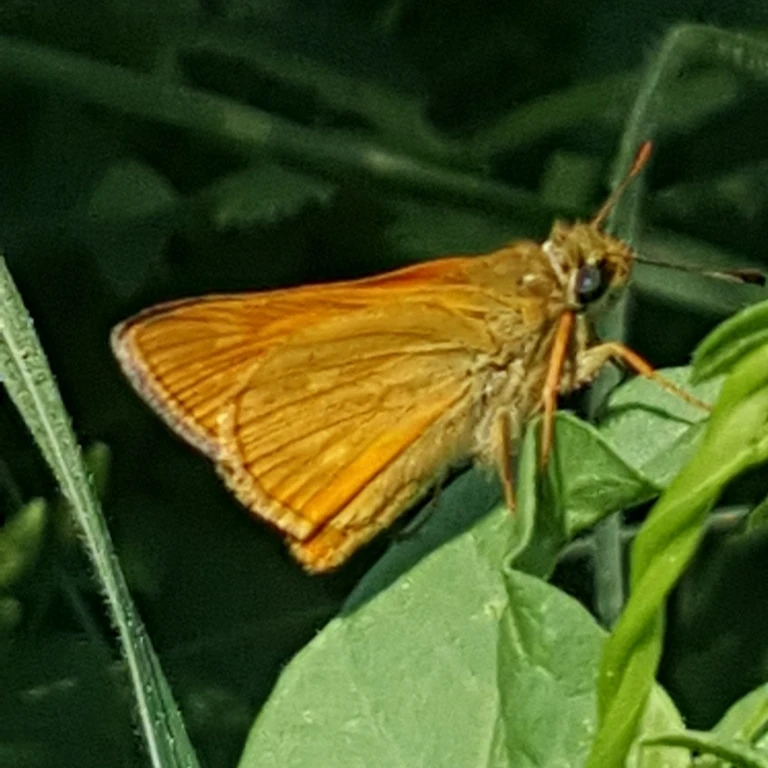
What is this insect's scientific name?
Ochlodes sylvanus (also Ochlodes venata)
